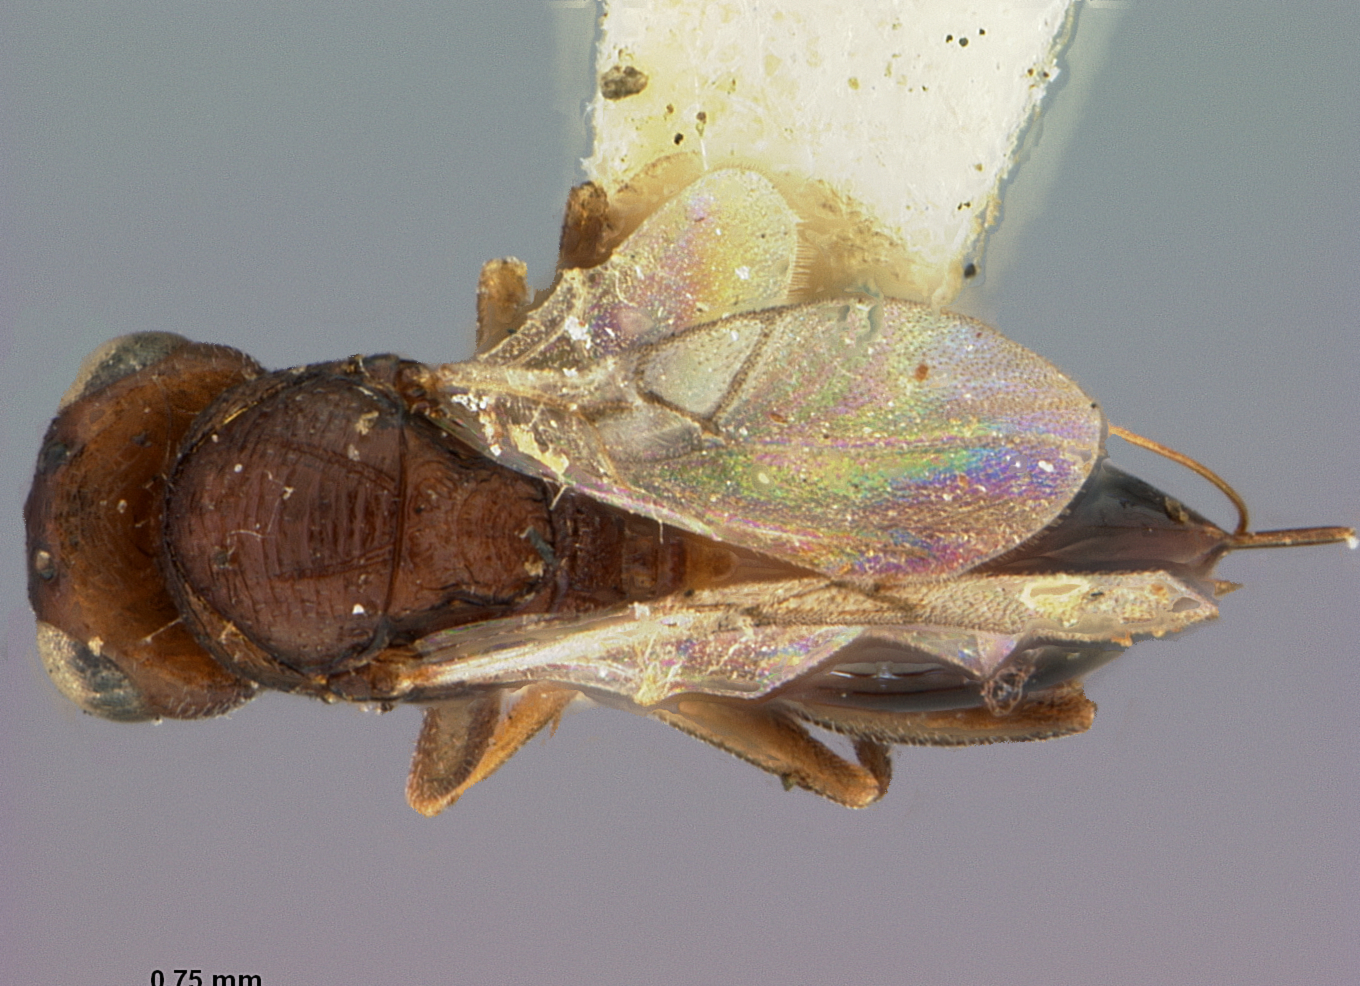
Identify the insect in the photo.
Synergus coniferae
